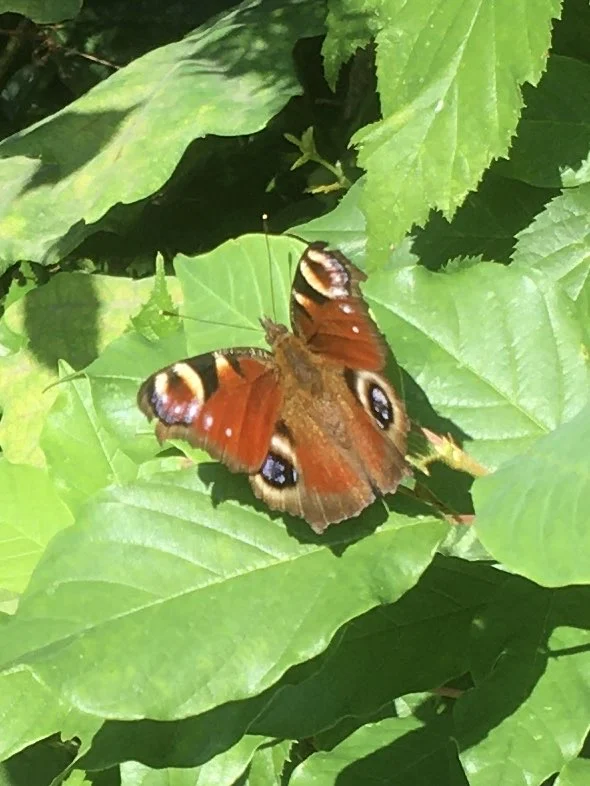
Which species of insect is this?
Aglais io
